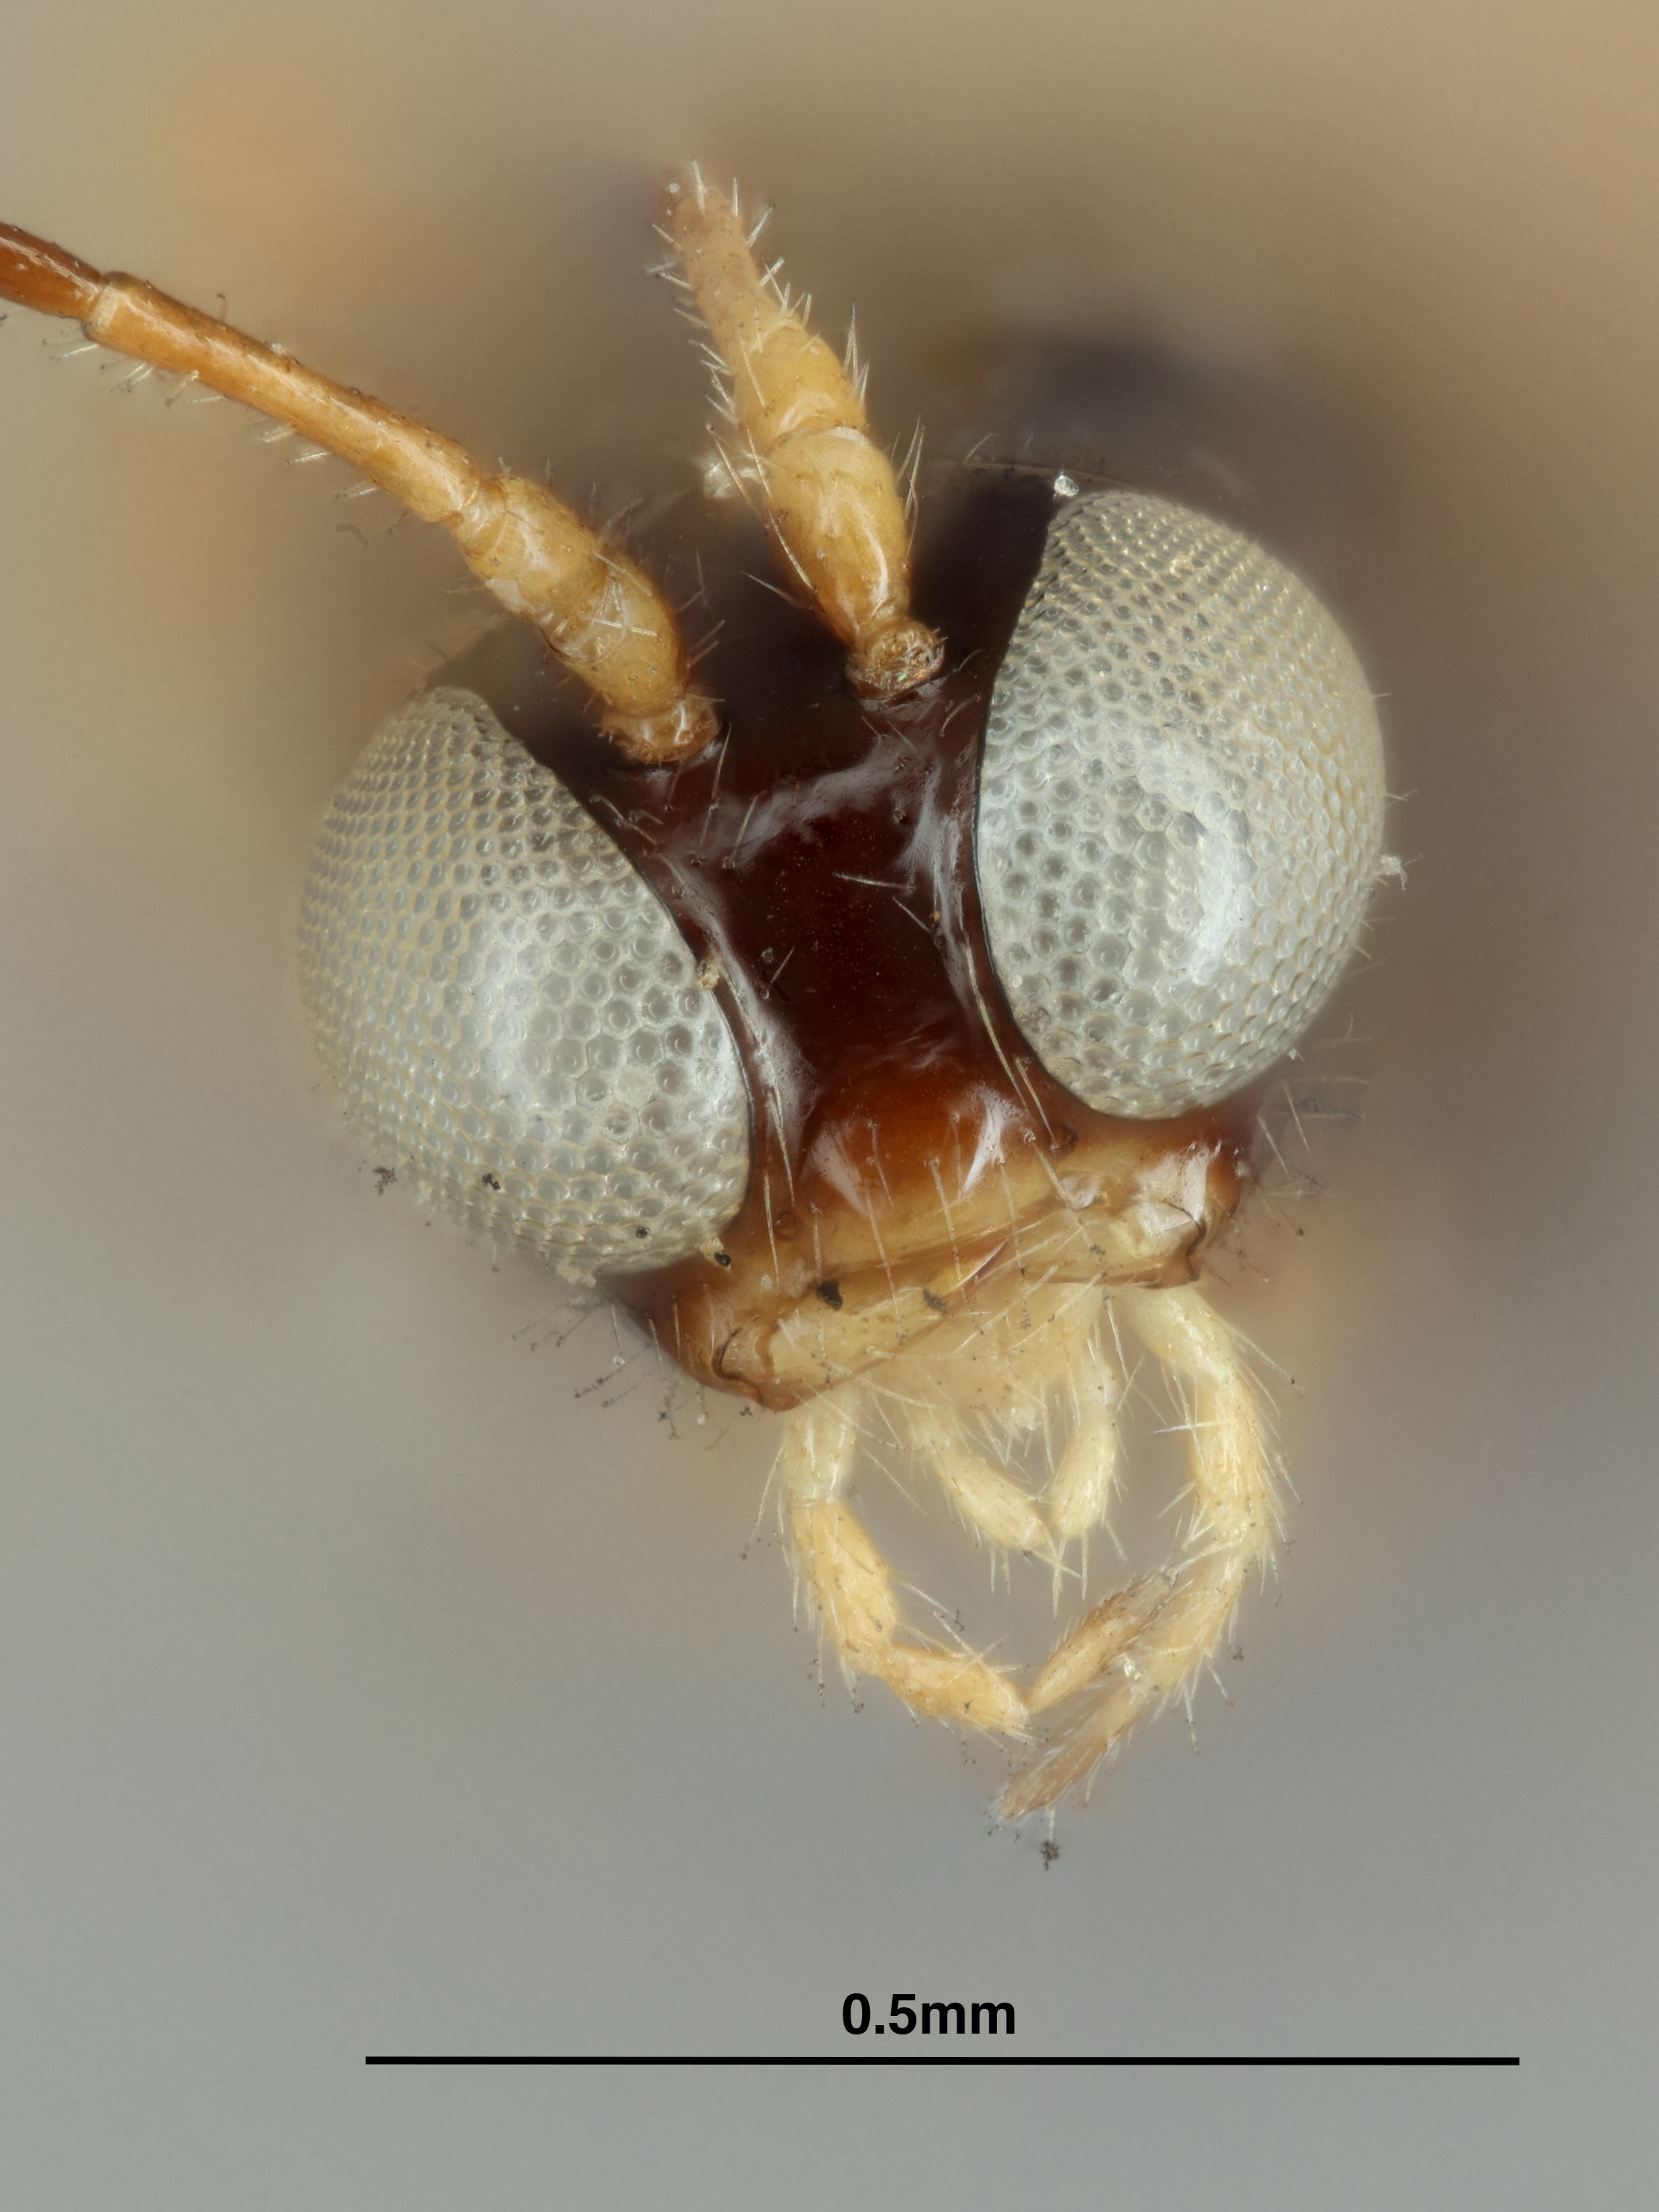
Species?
Trioxys infrequens
